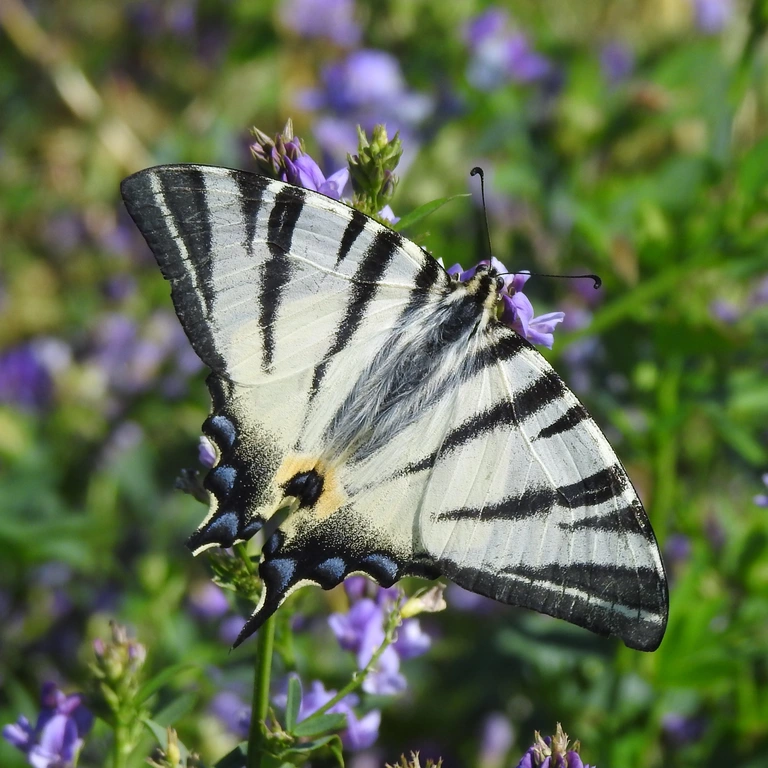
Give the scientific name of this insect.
Iphiclides podalirius
